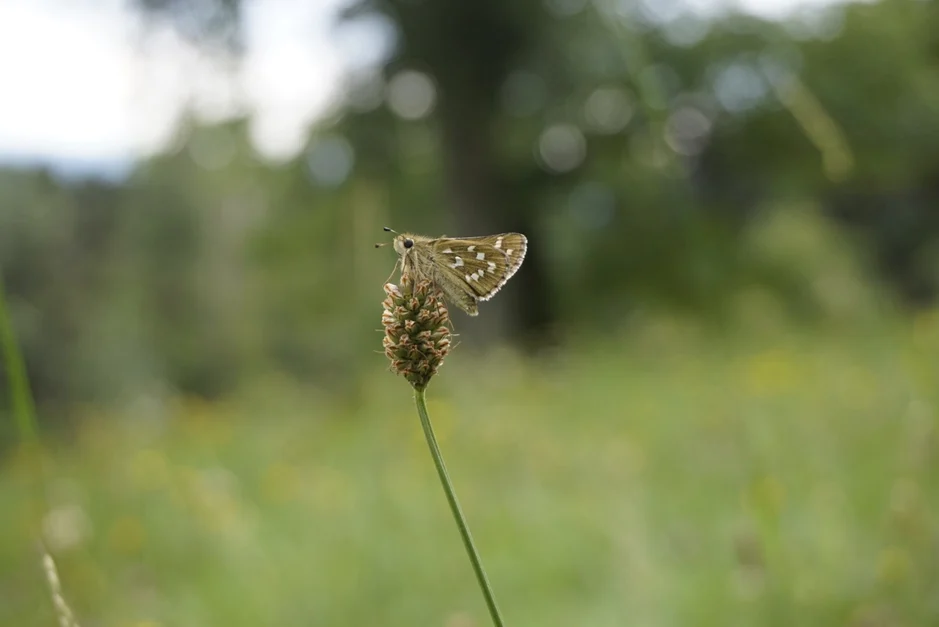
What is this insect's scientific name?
Hesperia comma
